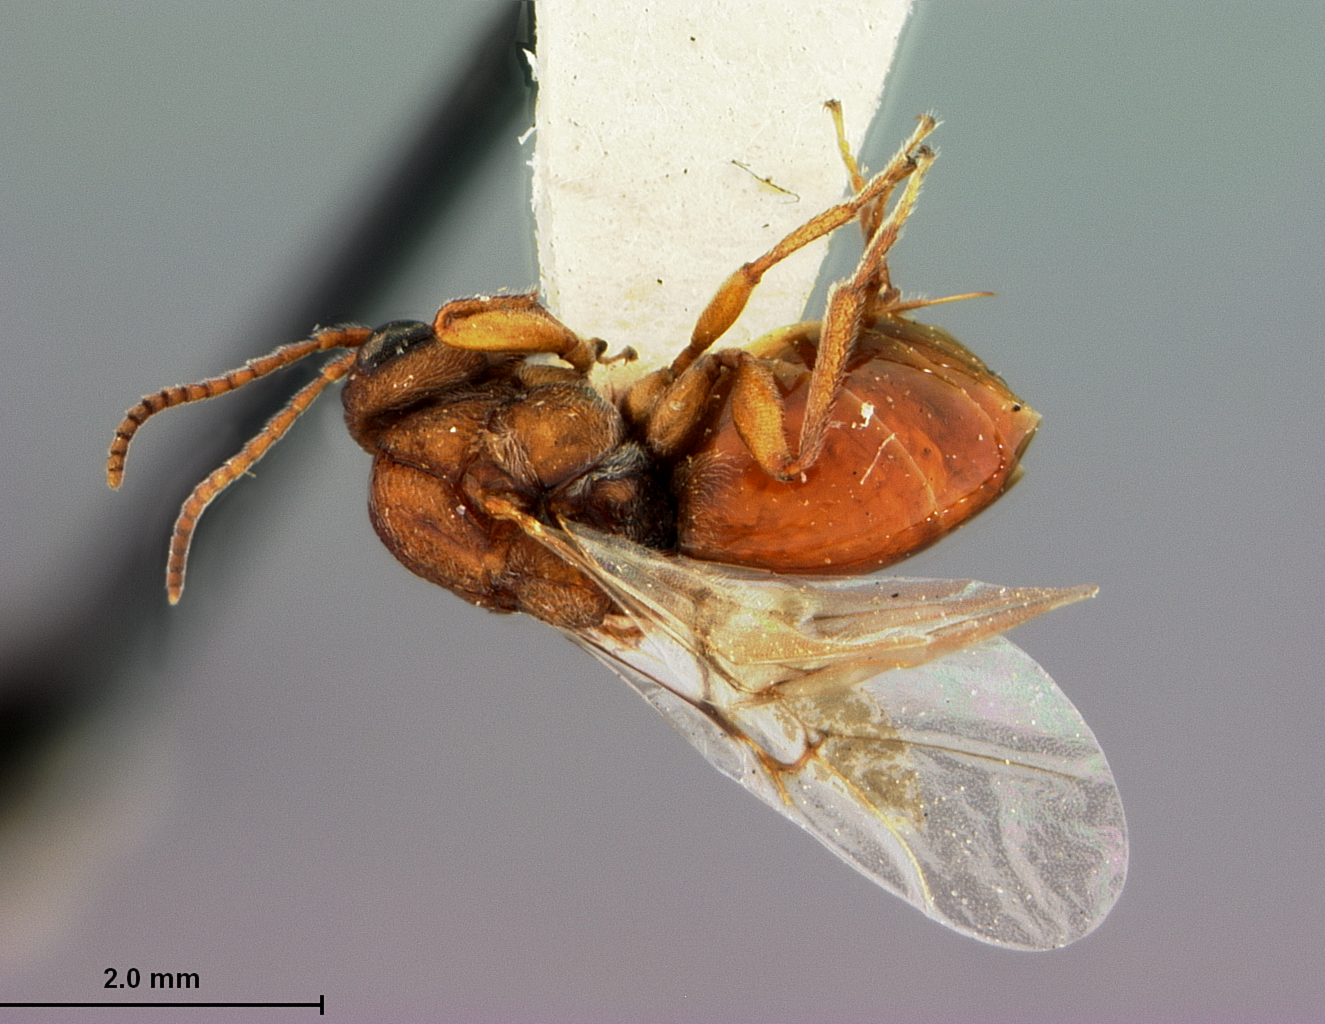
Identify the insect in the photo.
Callirhytis perrugosa
